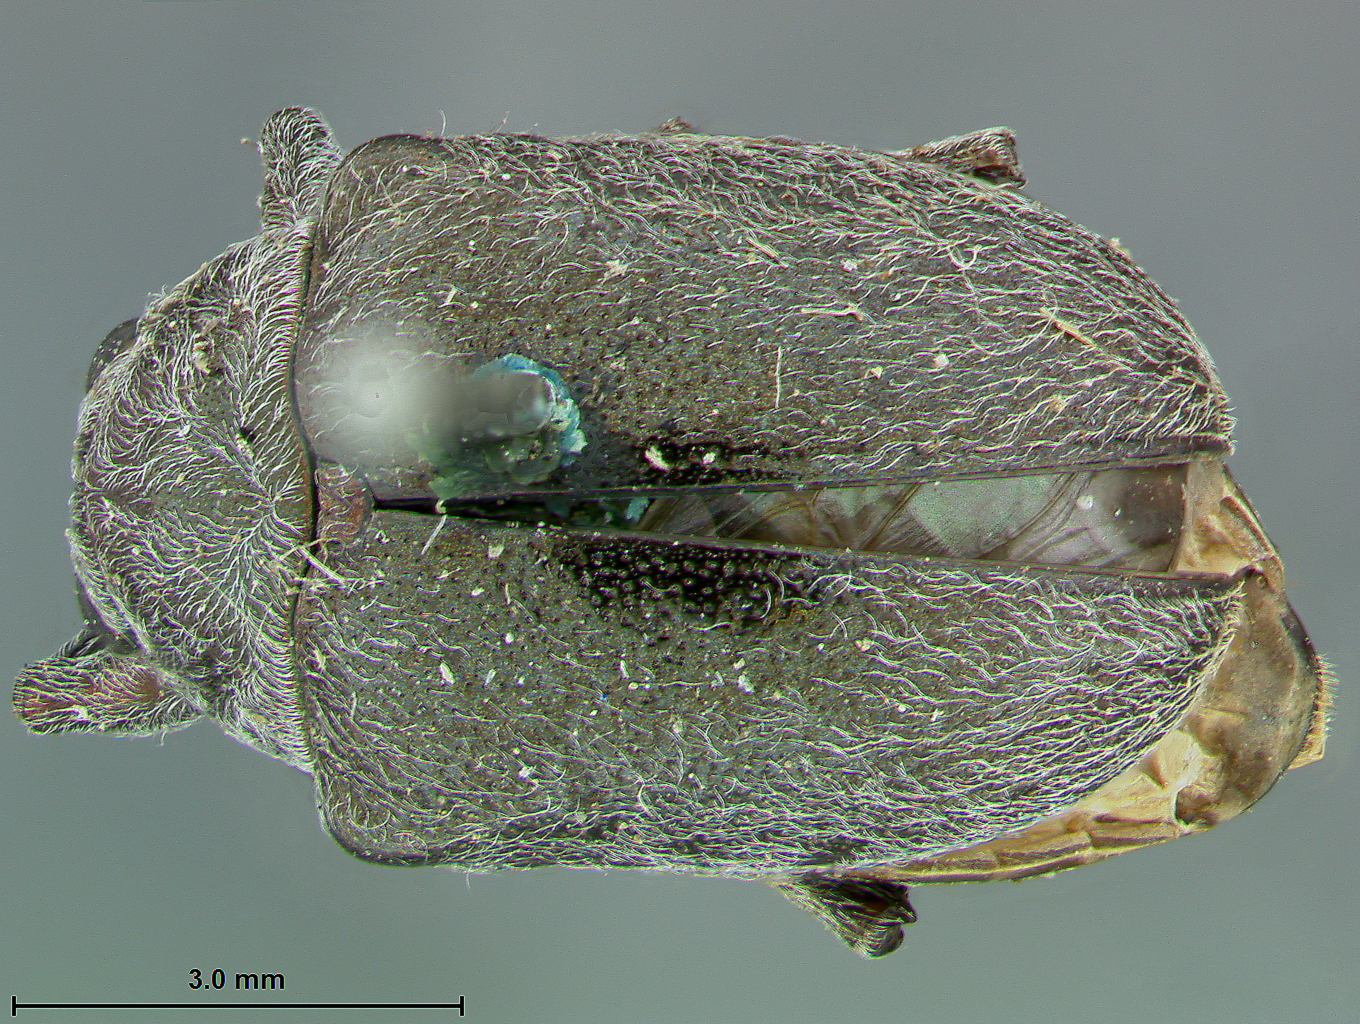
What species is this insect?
Pseudomacetes aeneus
